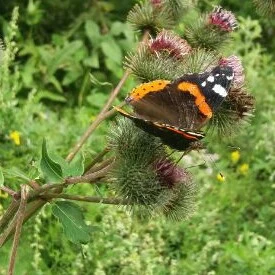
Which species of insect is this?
Vanessa atalanta
